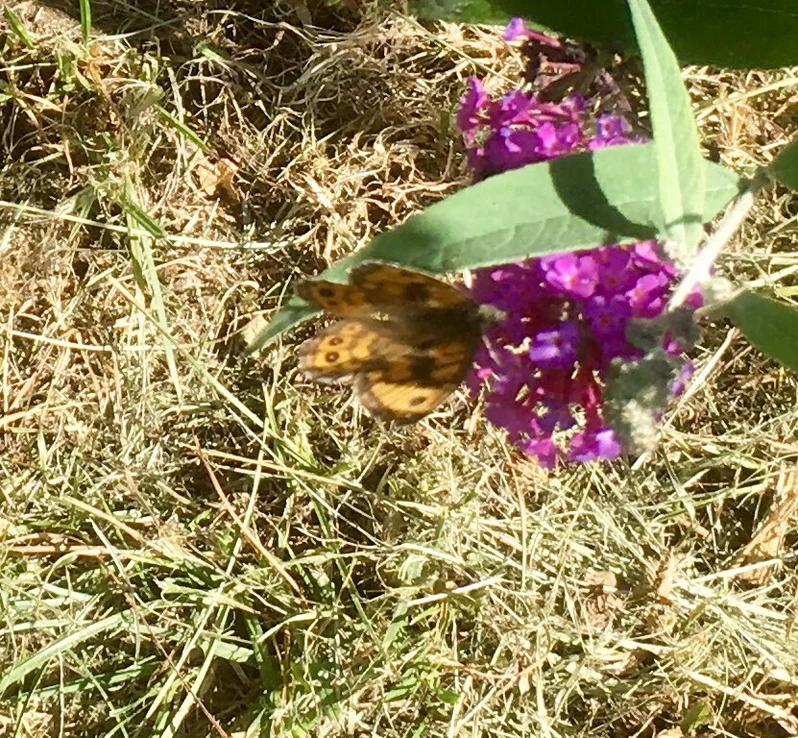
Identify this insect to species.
Lasiommata megera (also Pararge megera)
